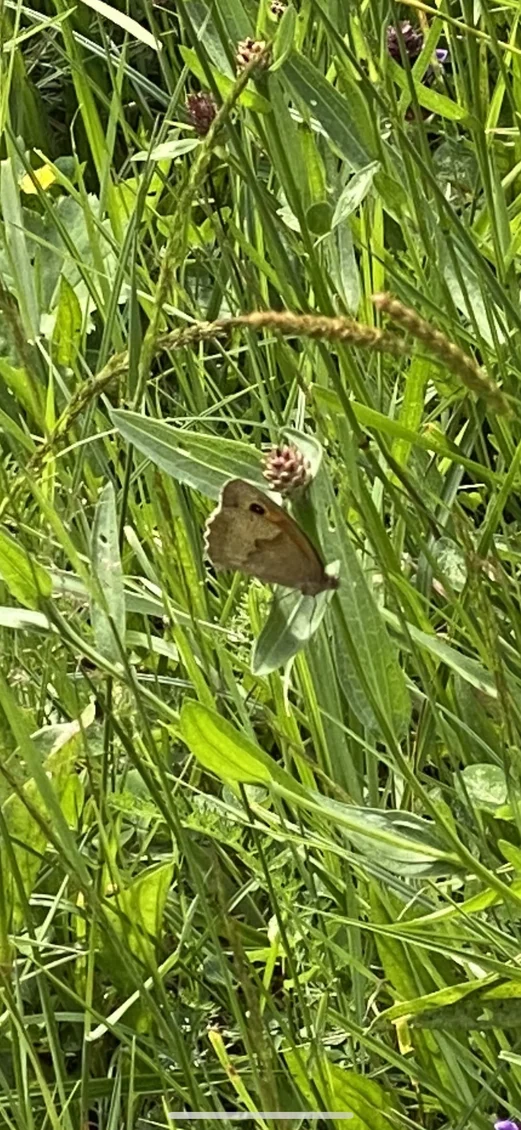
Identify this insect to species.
Maniola jurtina
